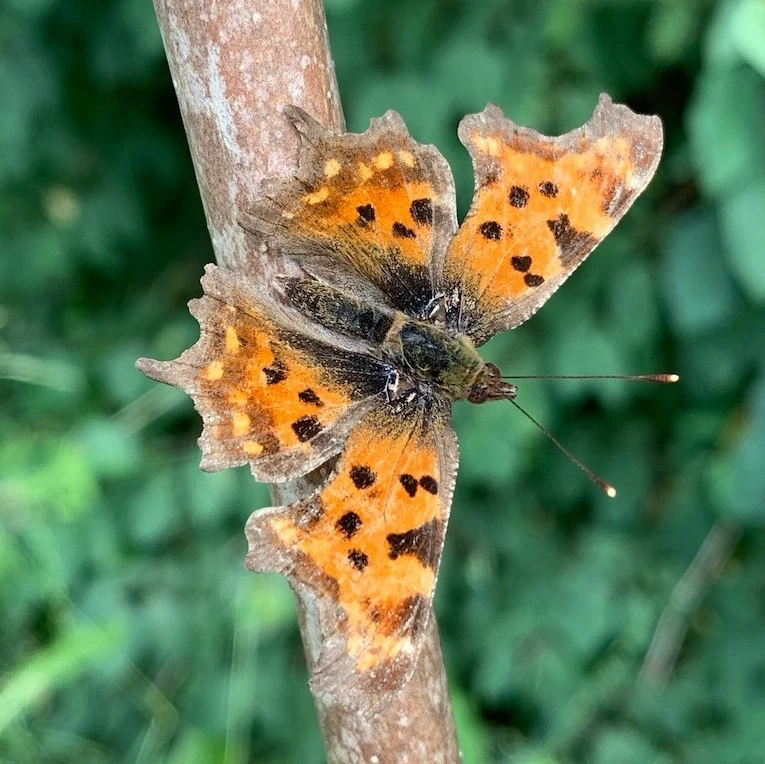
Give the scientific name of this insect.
Polygonia c-album
